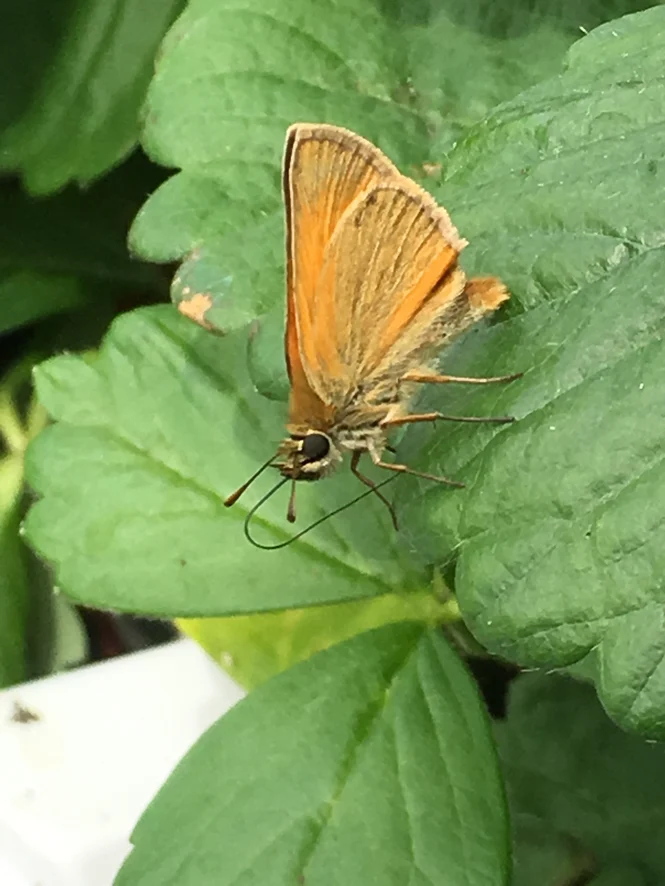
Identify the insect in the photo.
Thymelicus lineola
